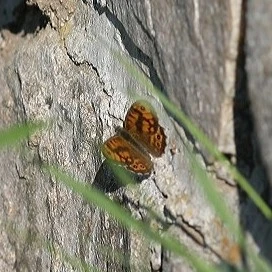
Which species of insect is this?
Lasiommata megera (also Pararge megera)
